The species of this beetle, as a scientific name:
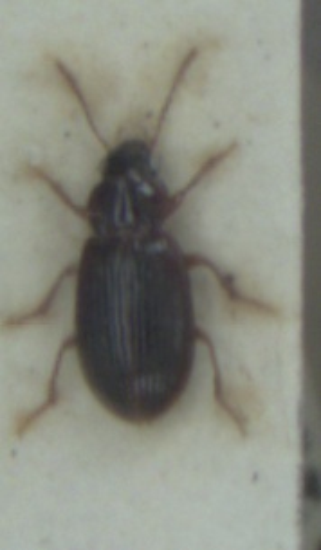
Bradycellus harpalinus
